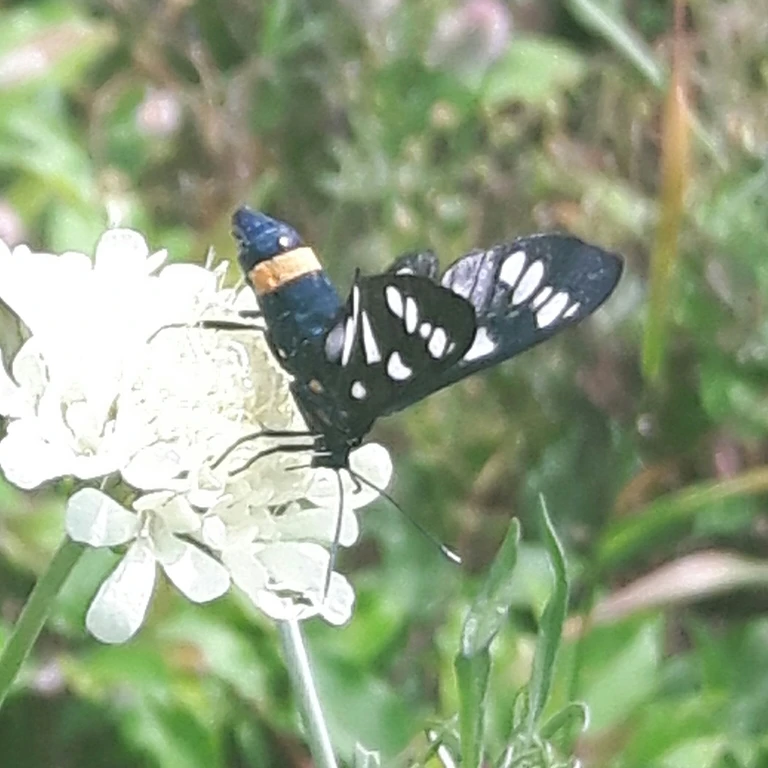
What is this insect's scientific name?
Amata phegea
